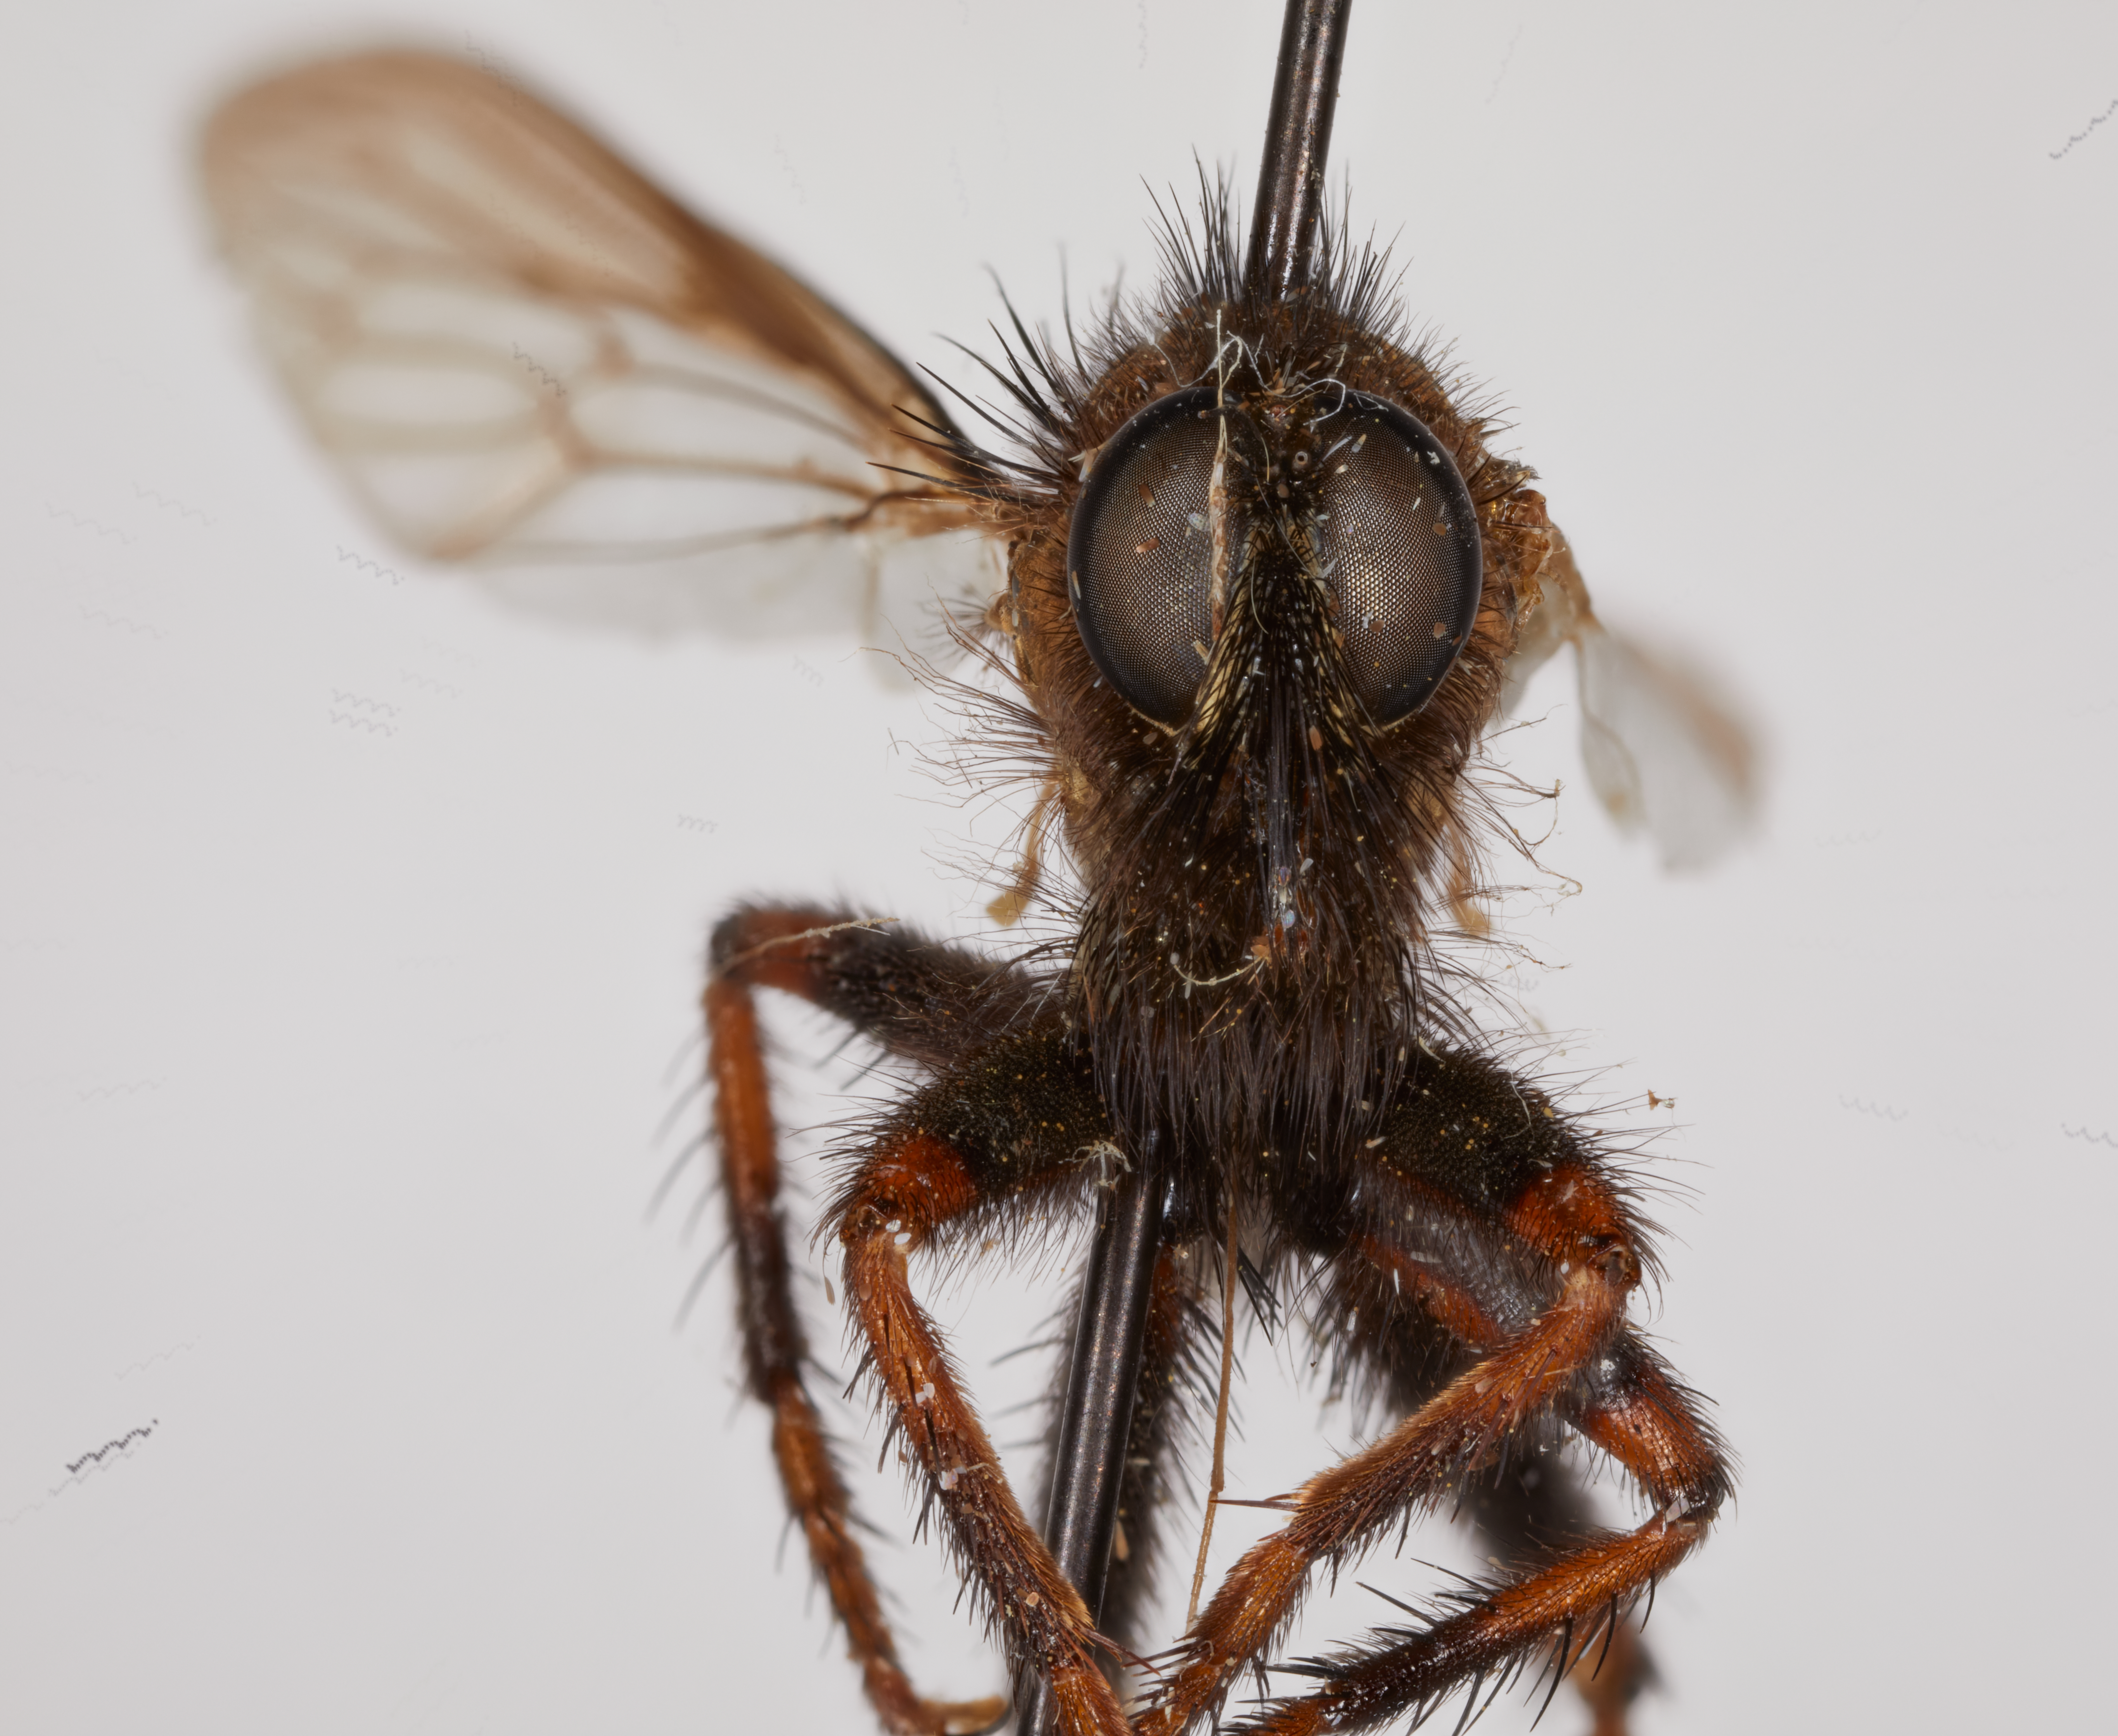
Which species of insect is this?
Stenopogon melanderi
